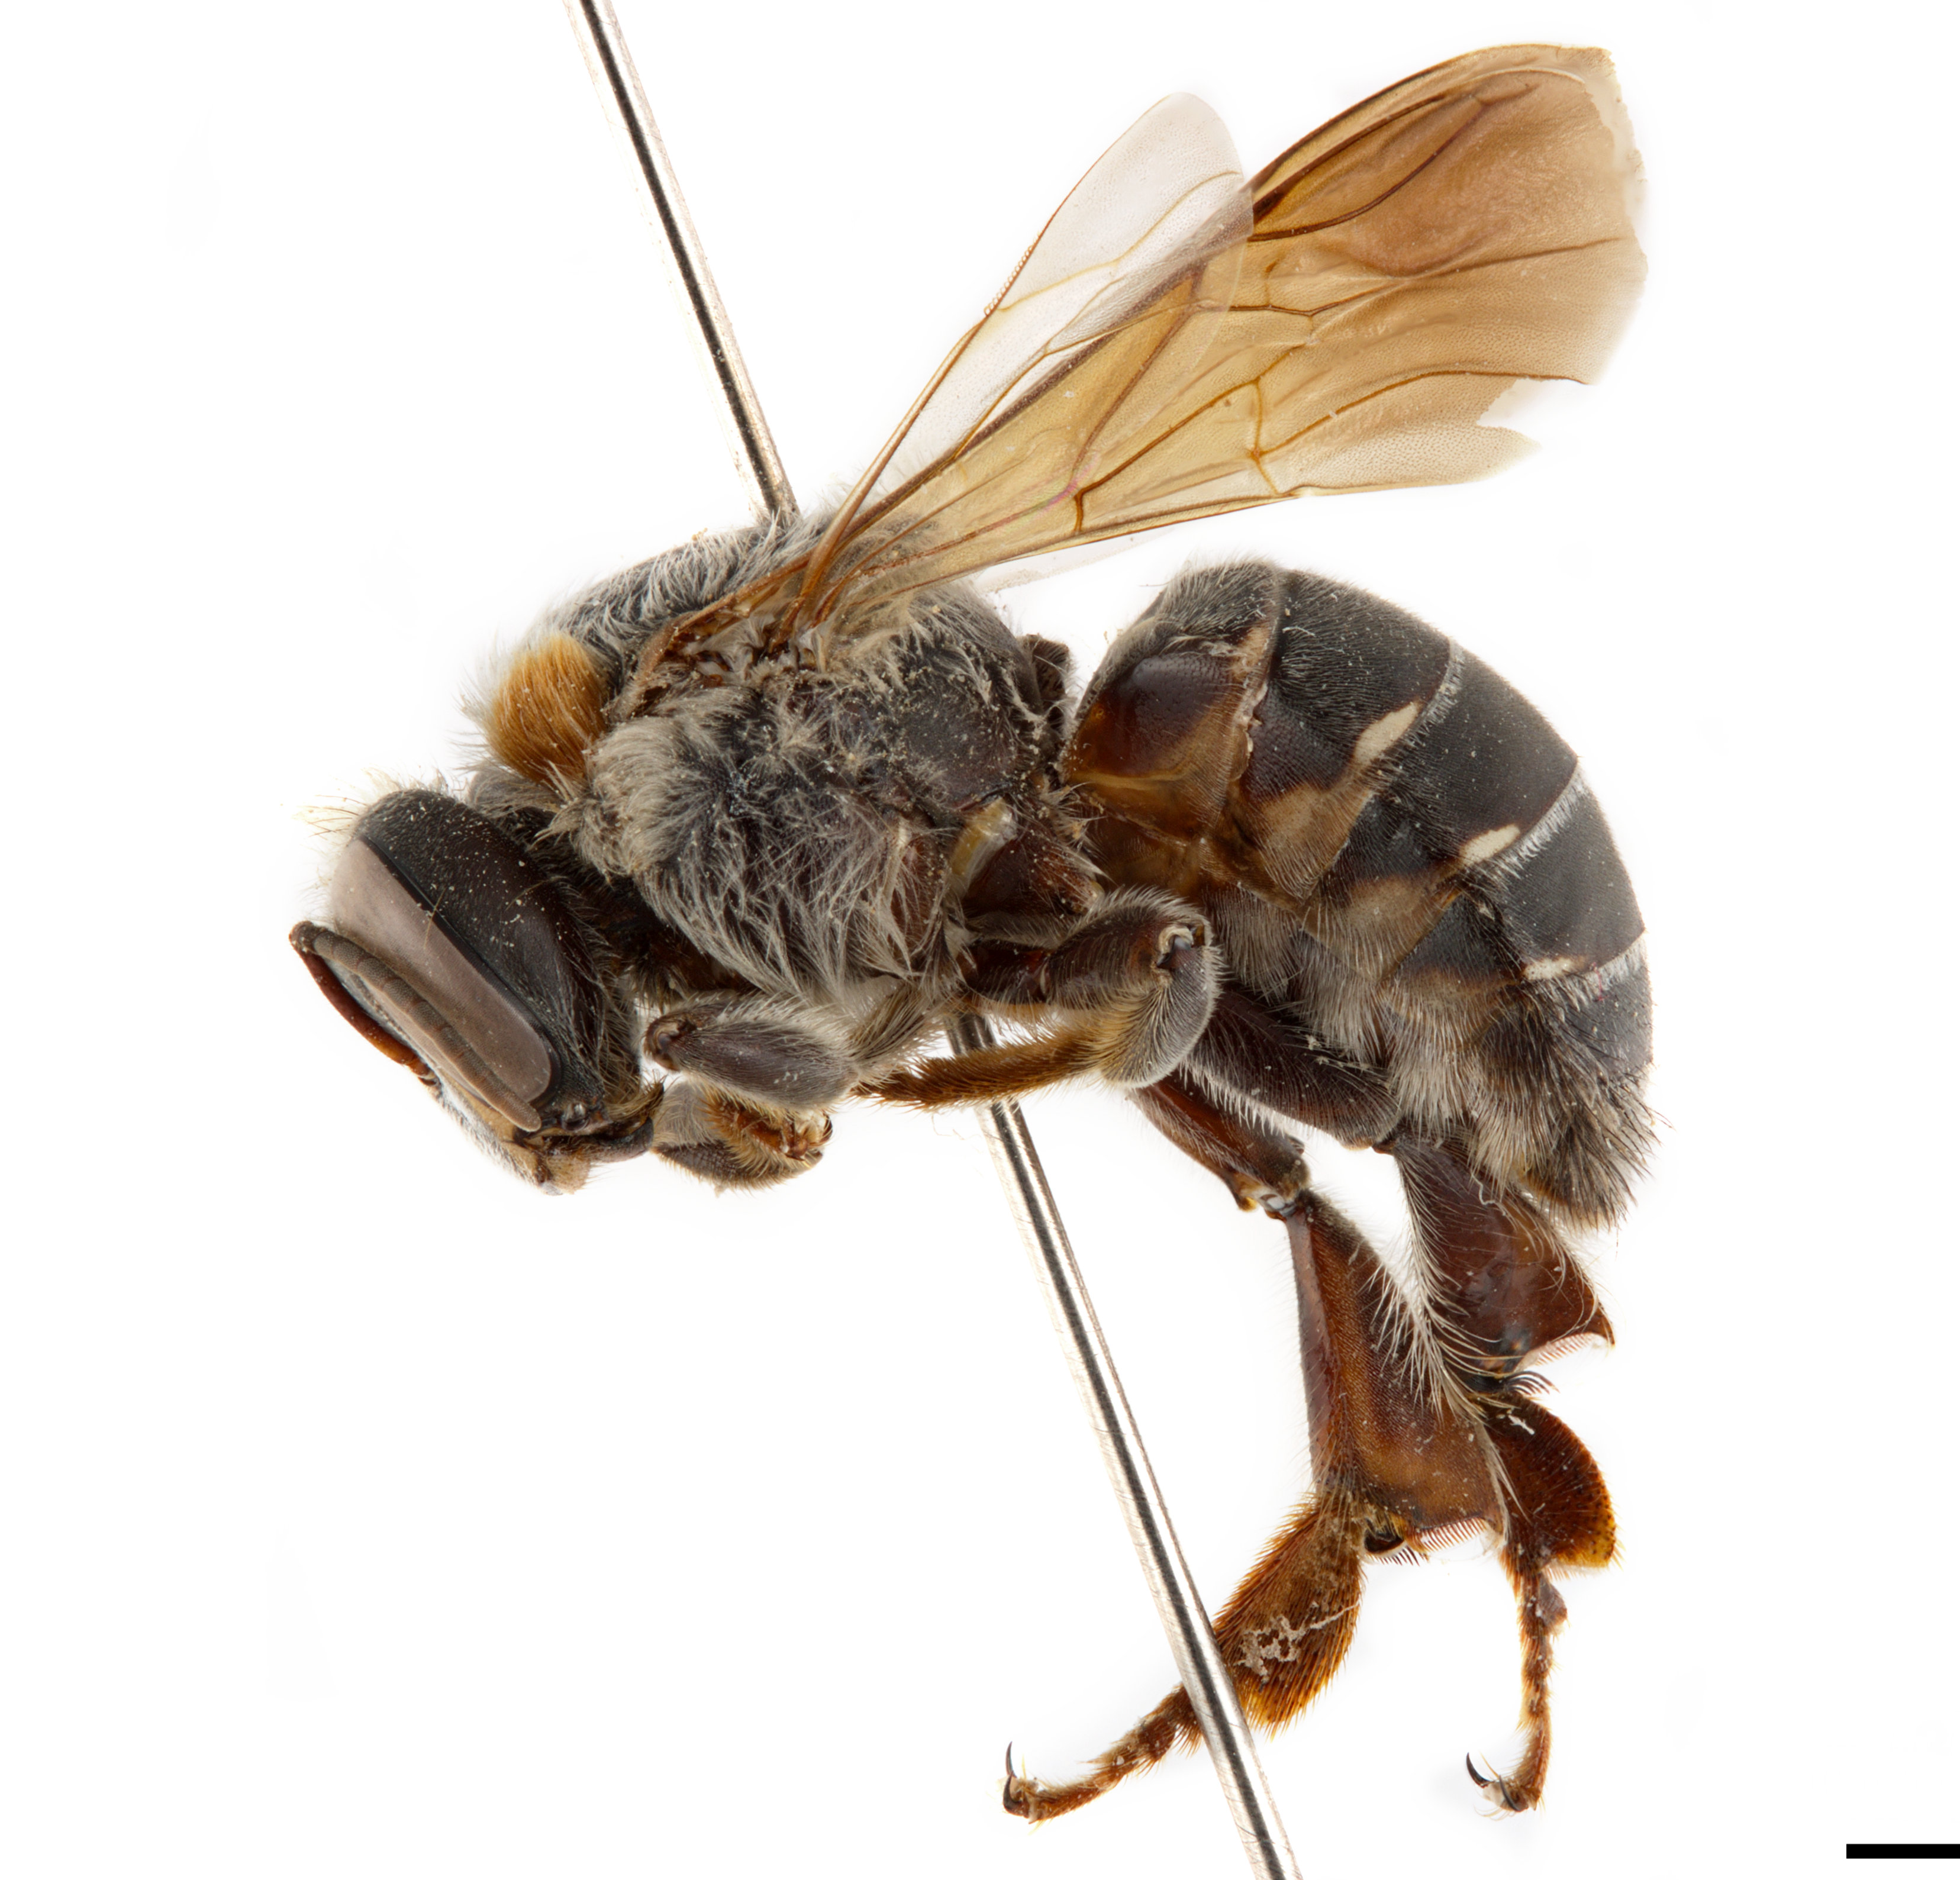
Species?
Melipona compressipes
